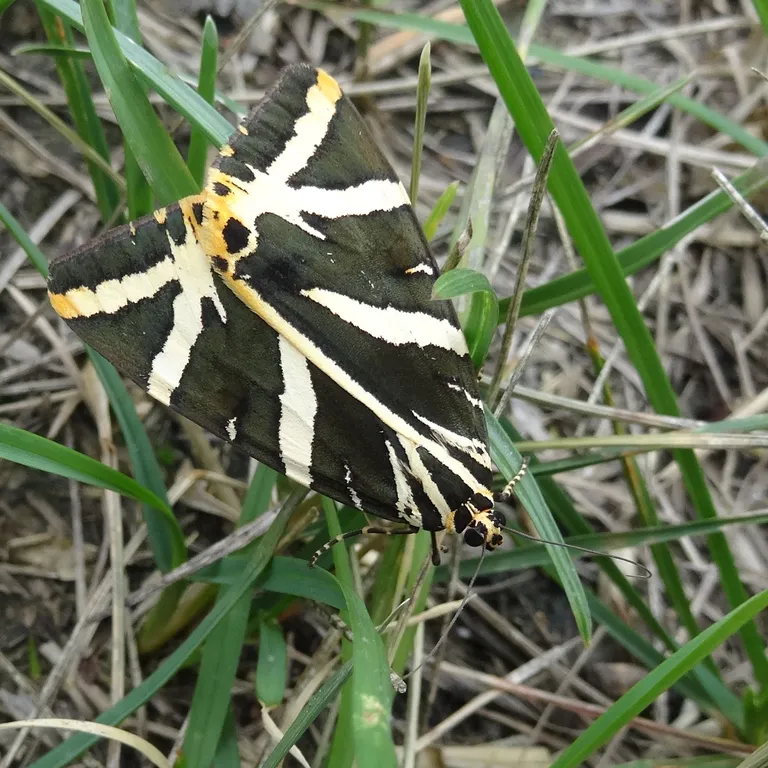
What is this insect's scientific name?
Euplagia quadripunctaria
